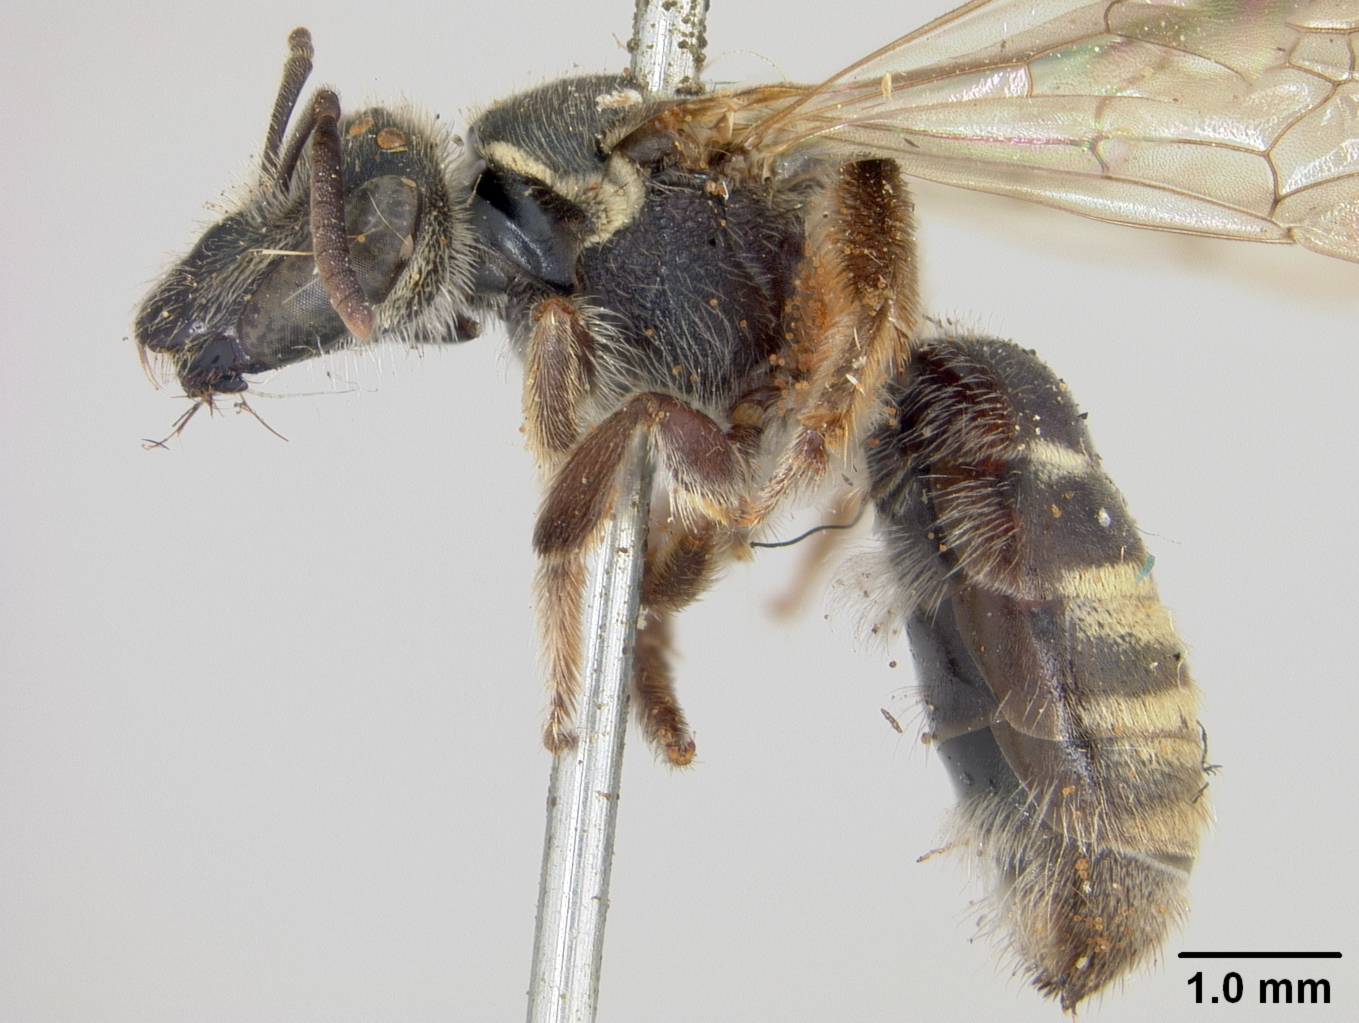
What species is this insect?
Halictus perzonatus
